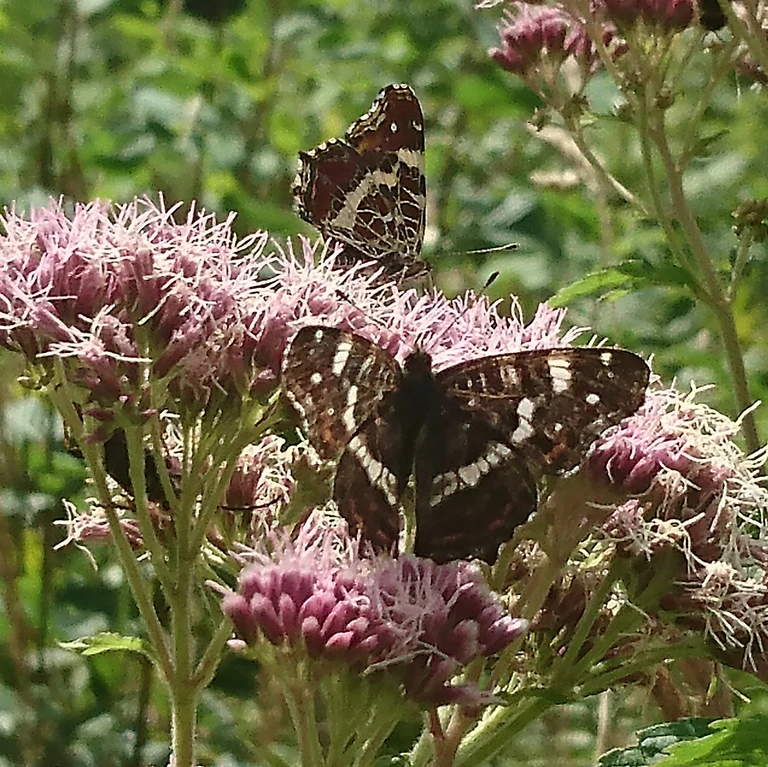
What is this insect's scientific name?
Araschnia levana
